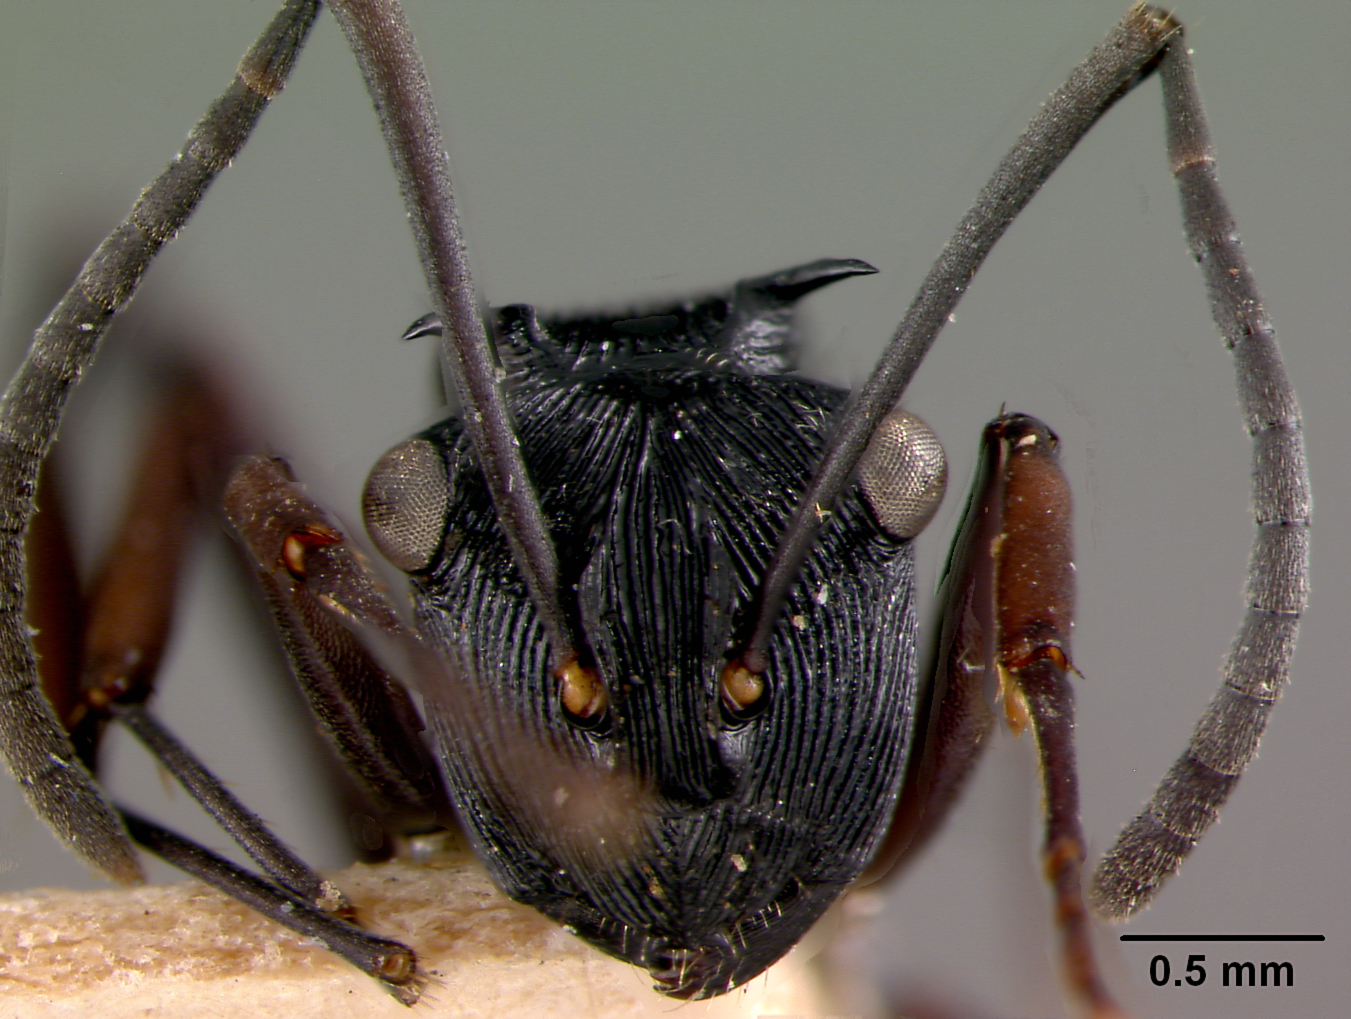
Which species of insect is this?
Polyrhachis santschi
